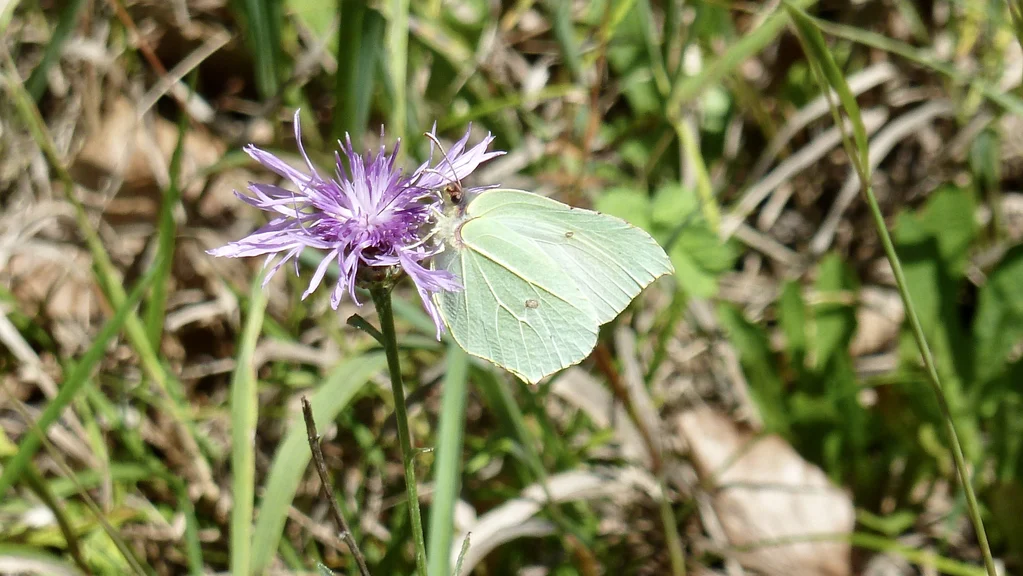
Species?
Gonepteryx rhamni
